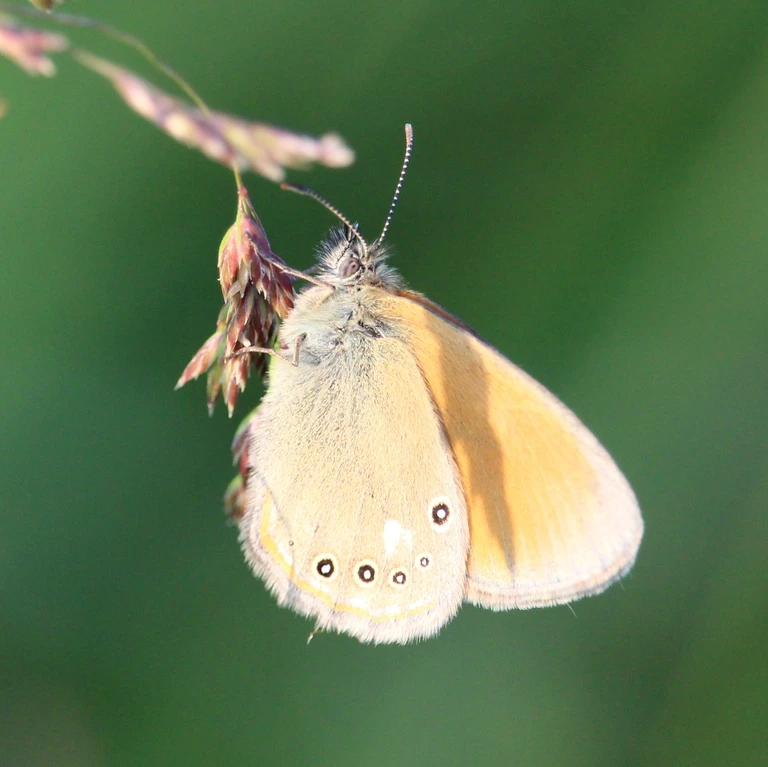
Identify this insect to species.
Coenonympha glycerion (also Coenonympha iphis)
